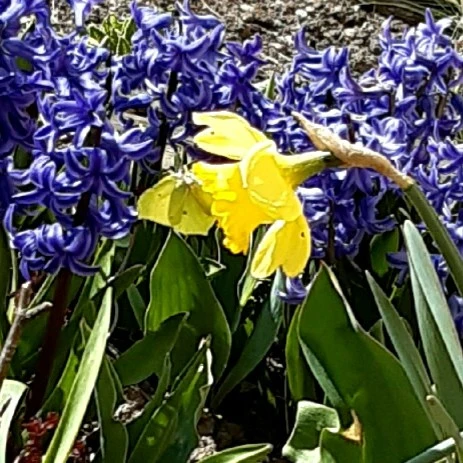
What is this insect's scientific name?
Gonepteryx rhamni
